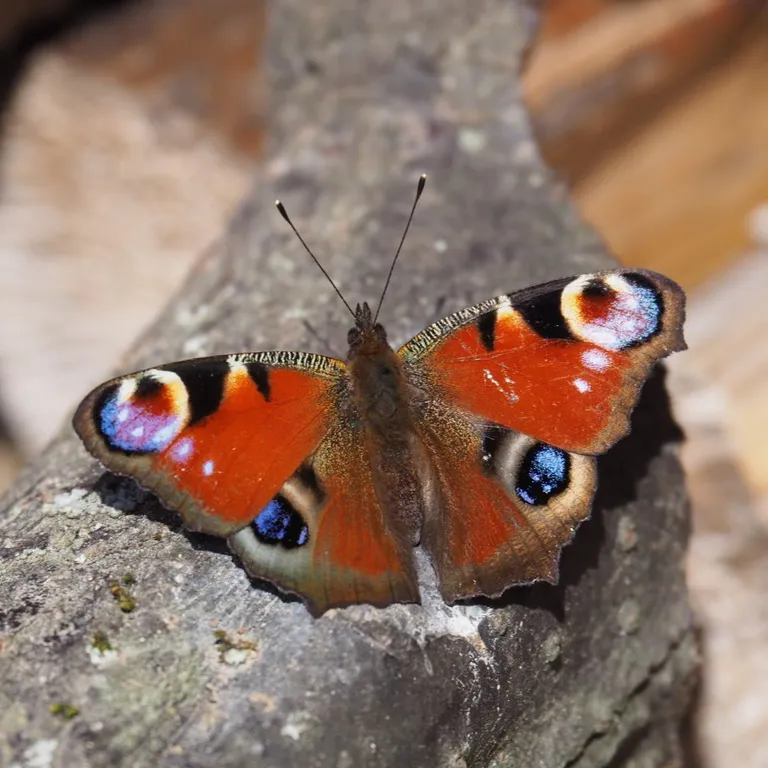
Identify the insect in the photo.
Aglais io
